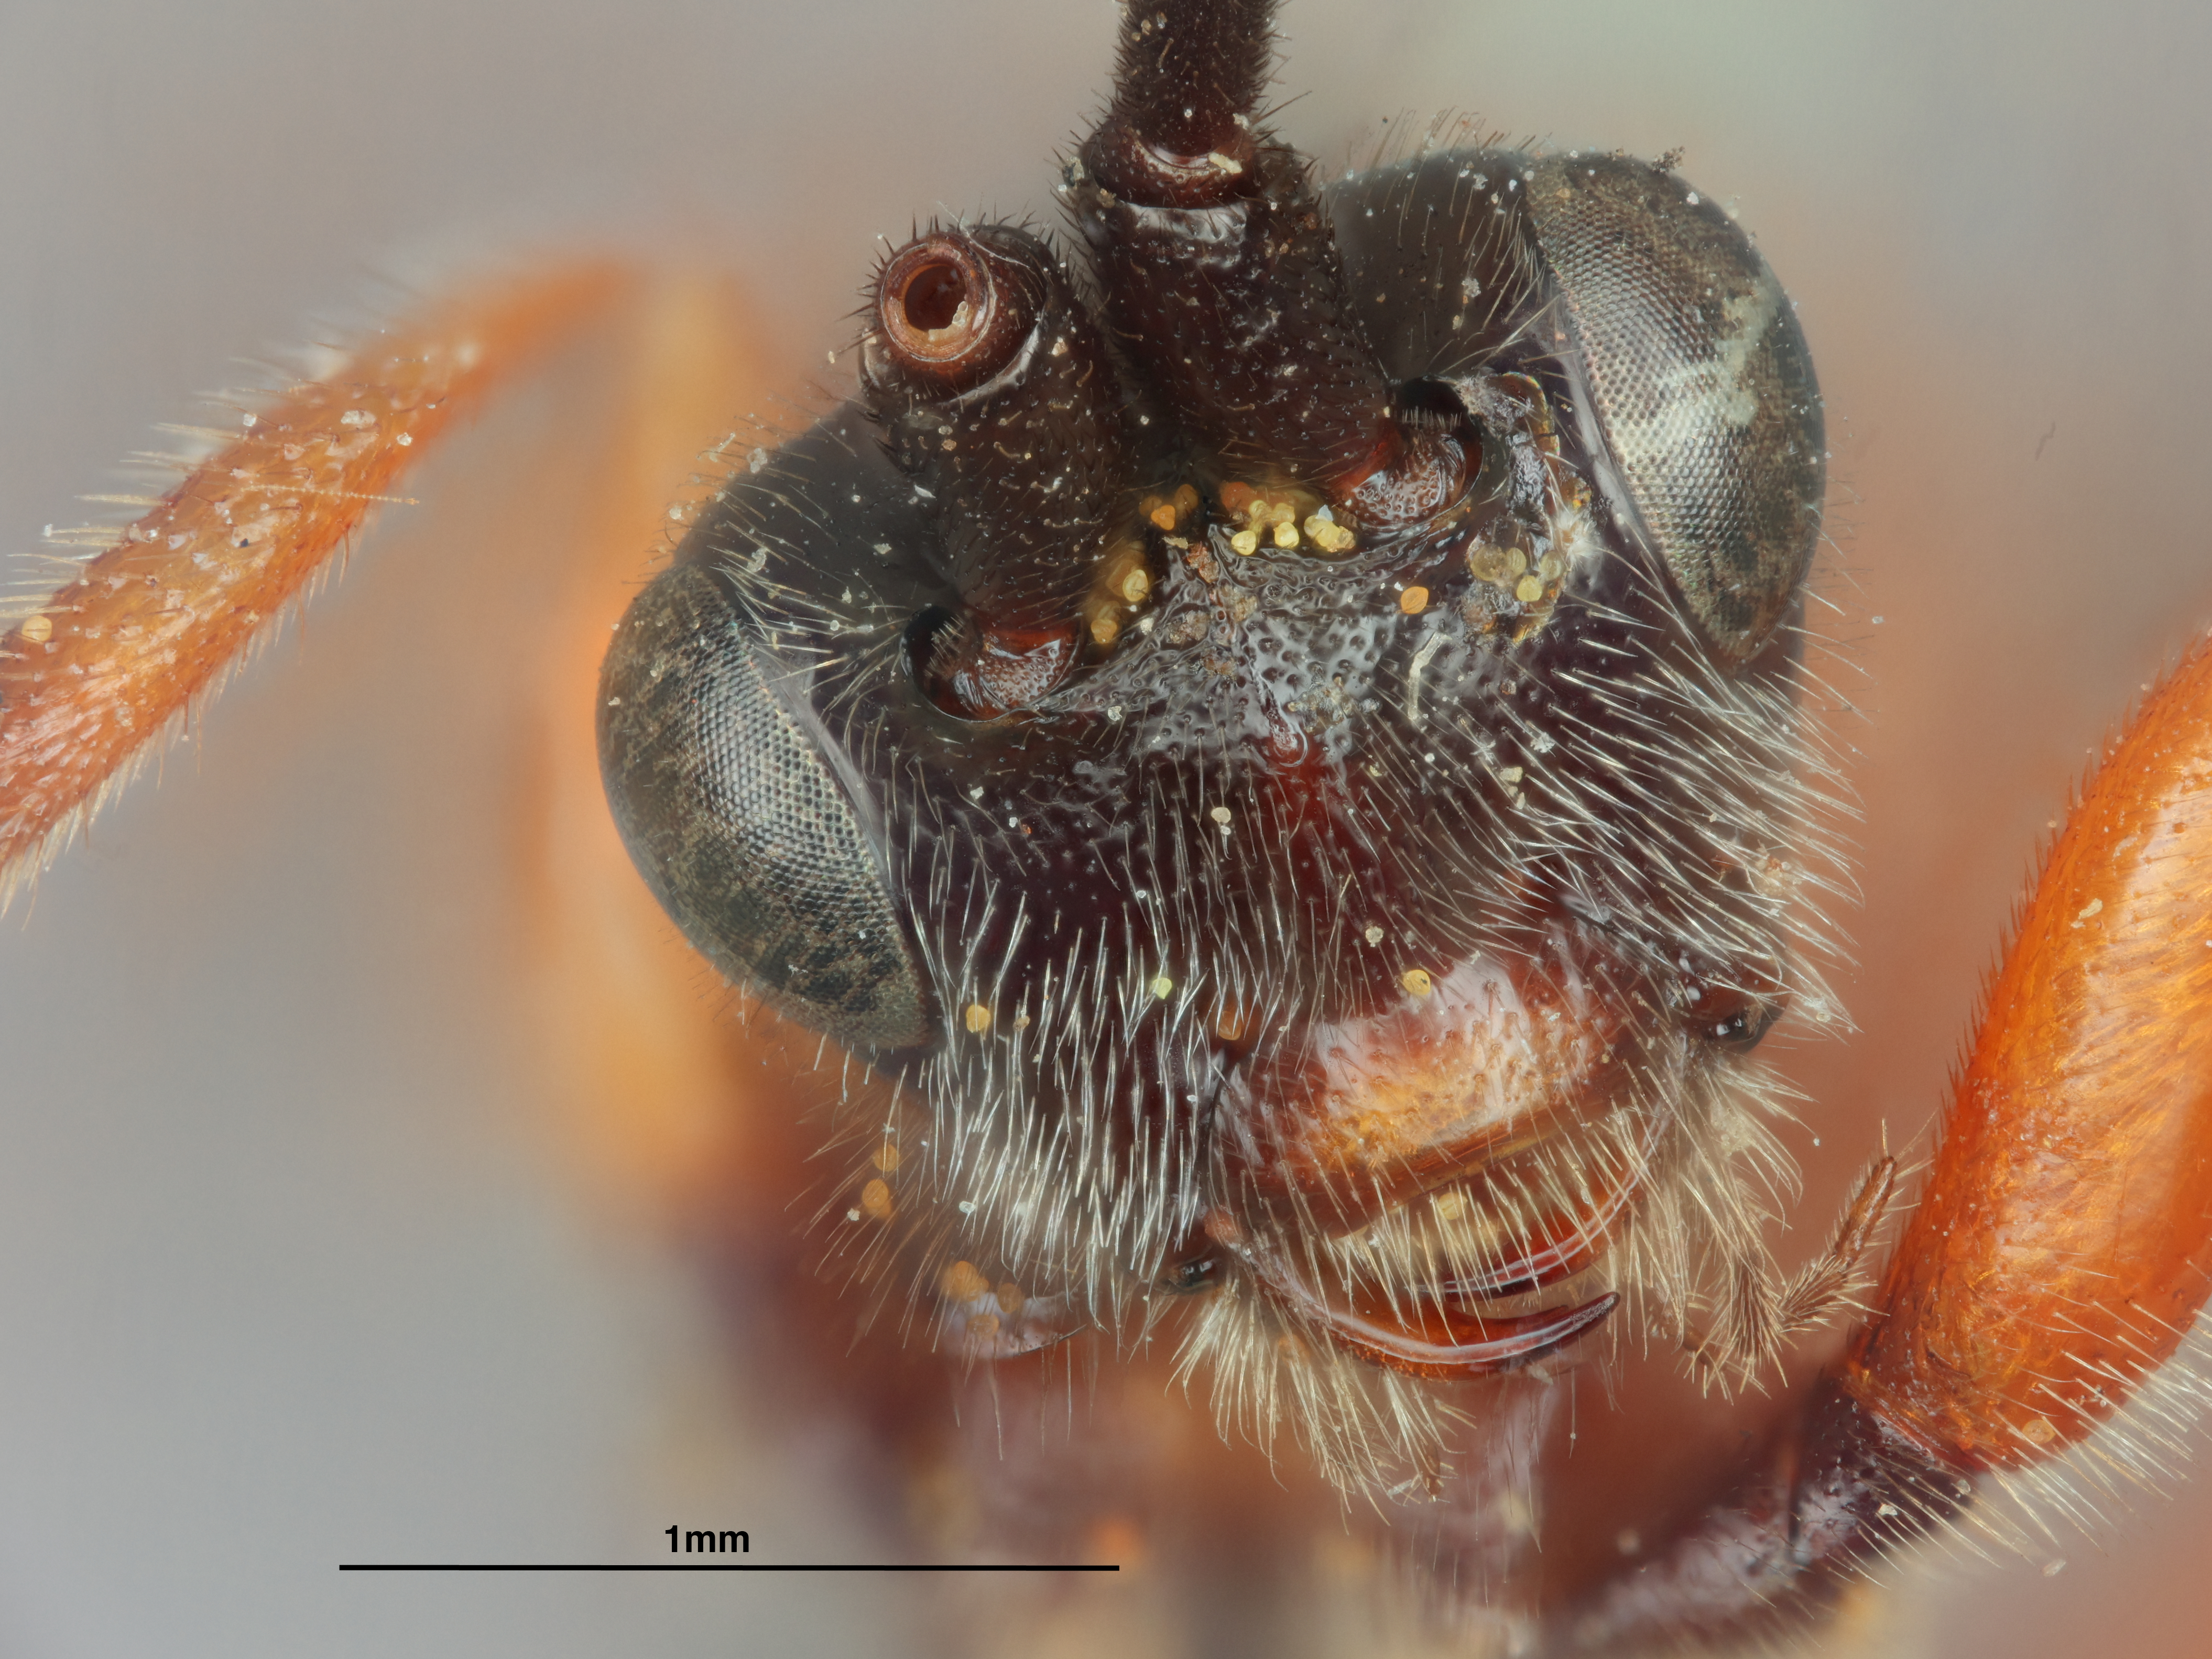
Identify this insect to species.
Microdus nigriceps
